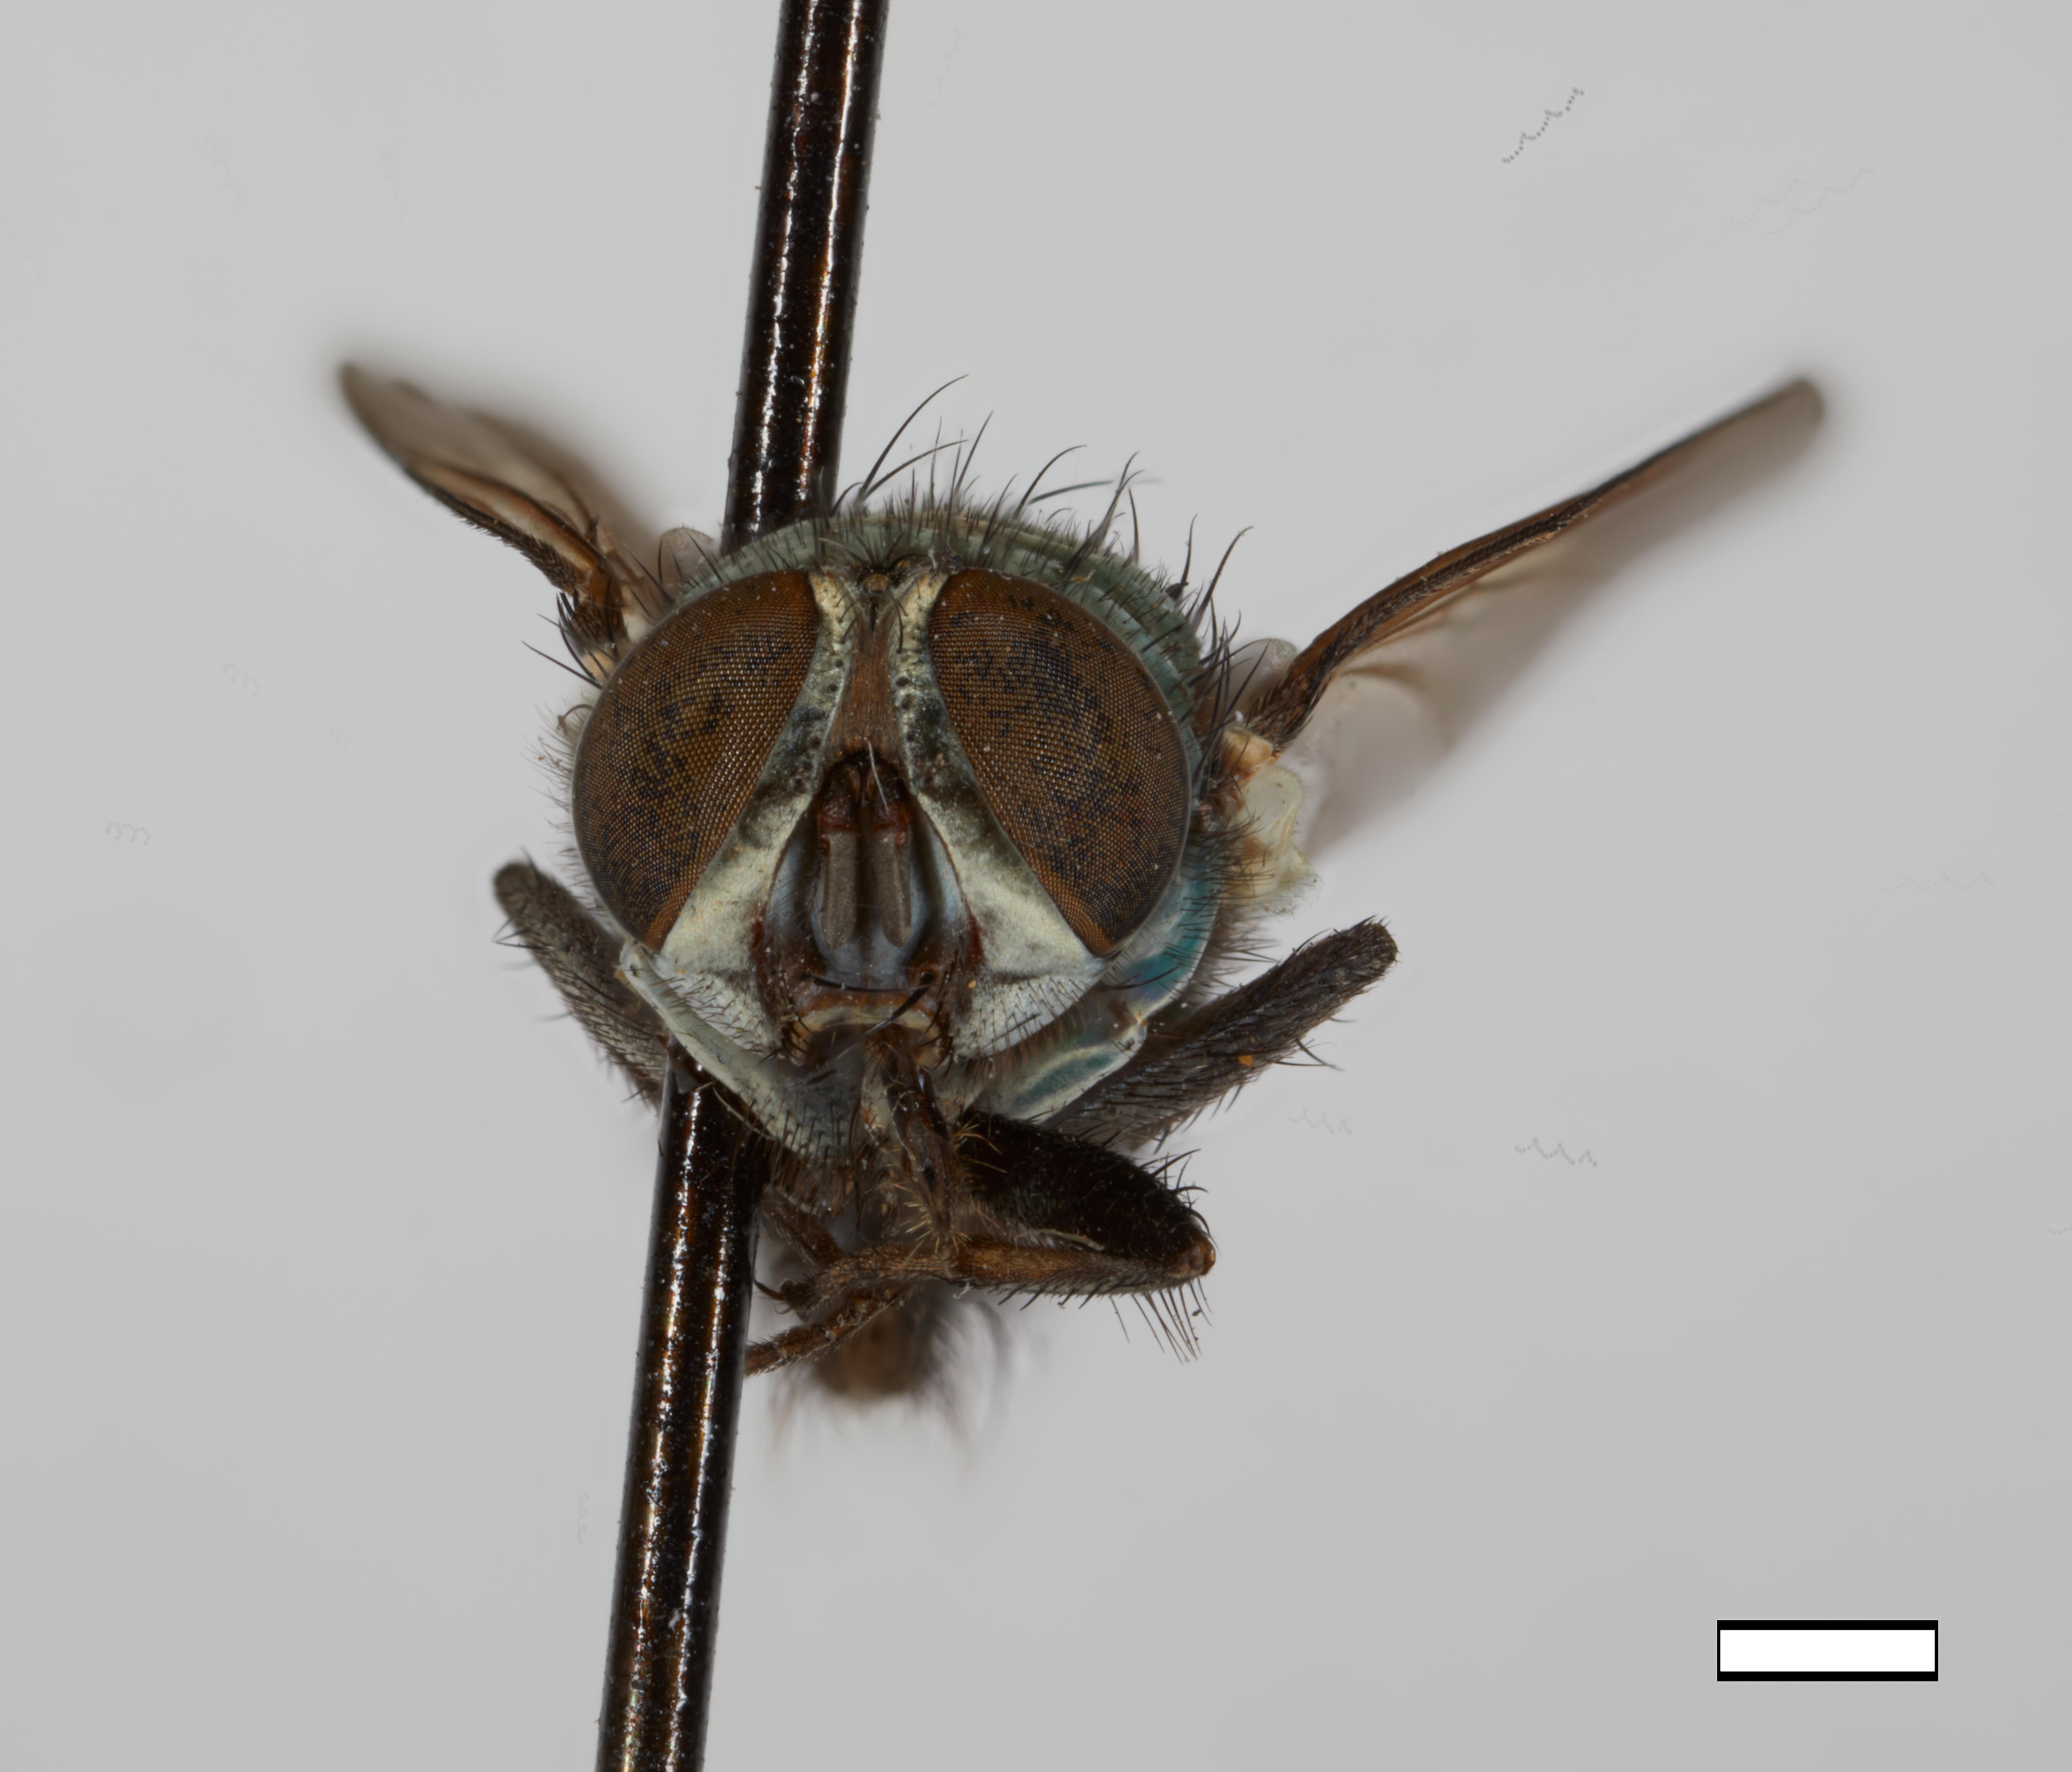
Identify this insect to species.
Lucilia pallescens (also Phaenicia pallescens)
